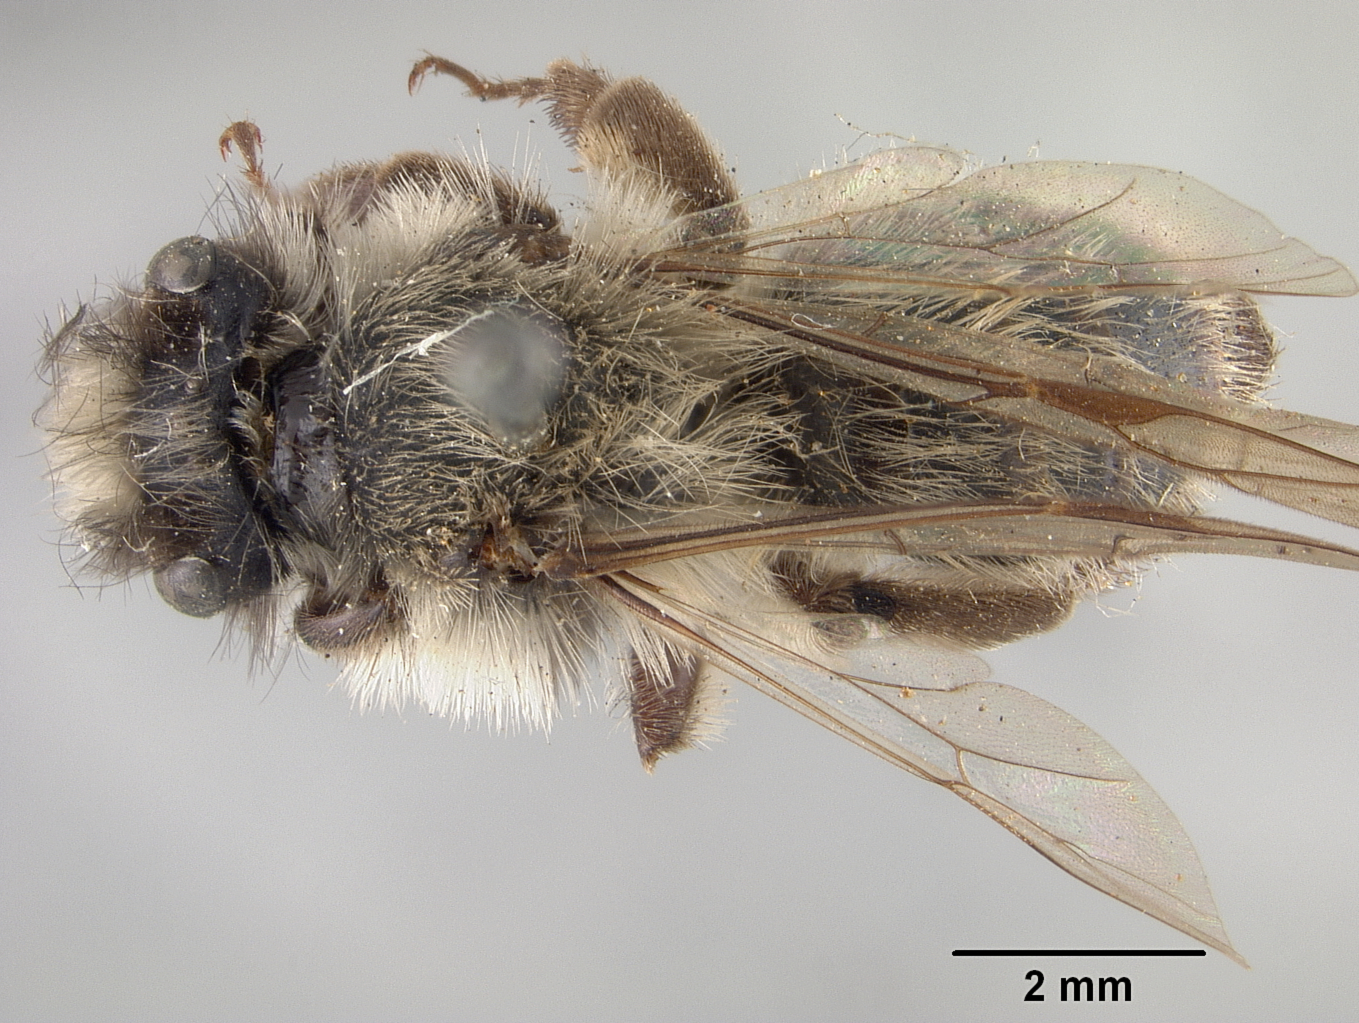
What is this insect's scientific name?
Cilissa albihirta
